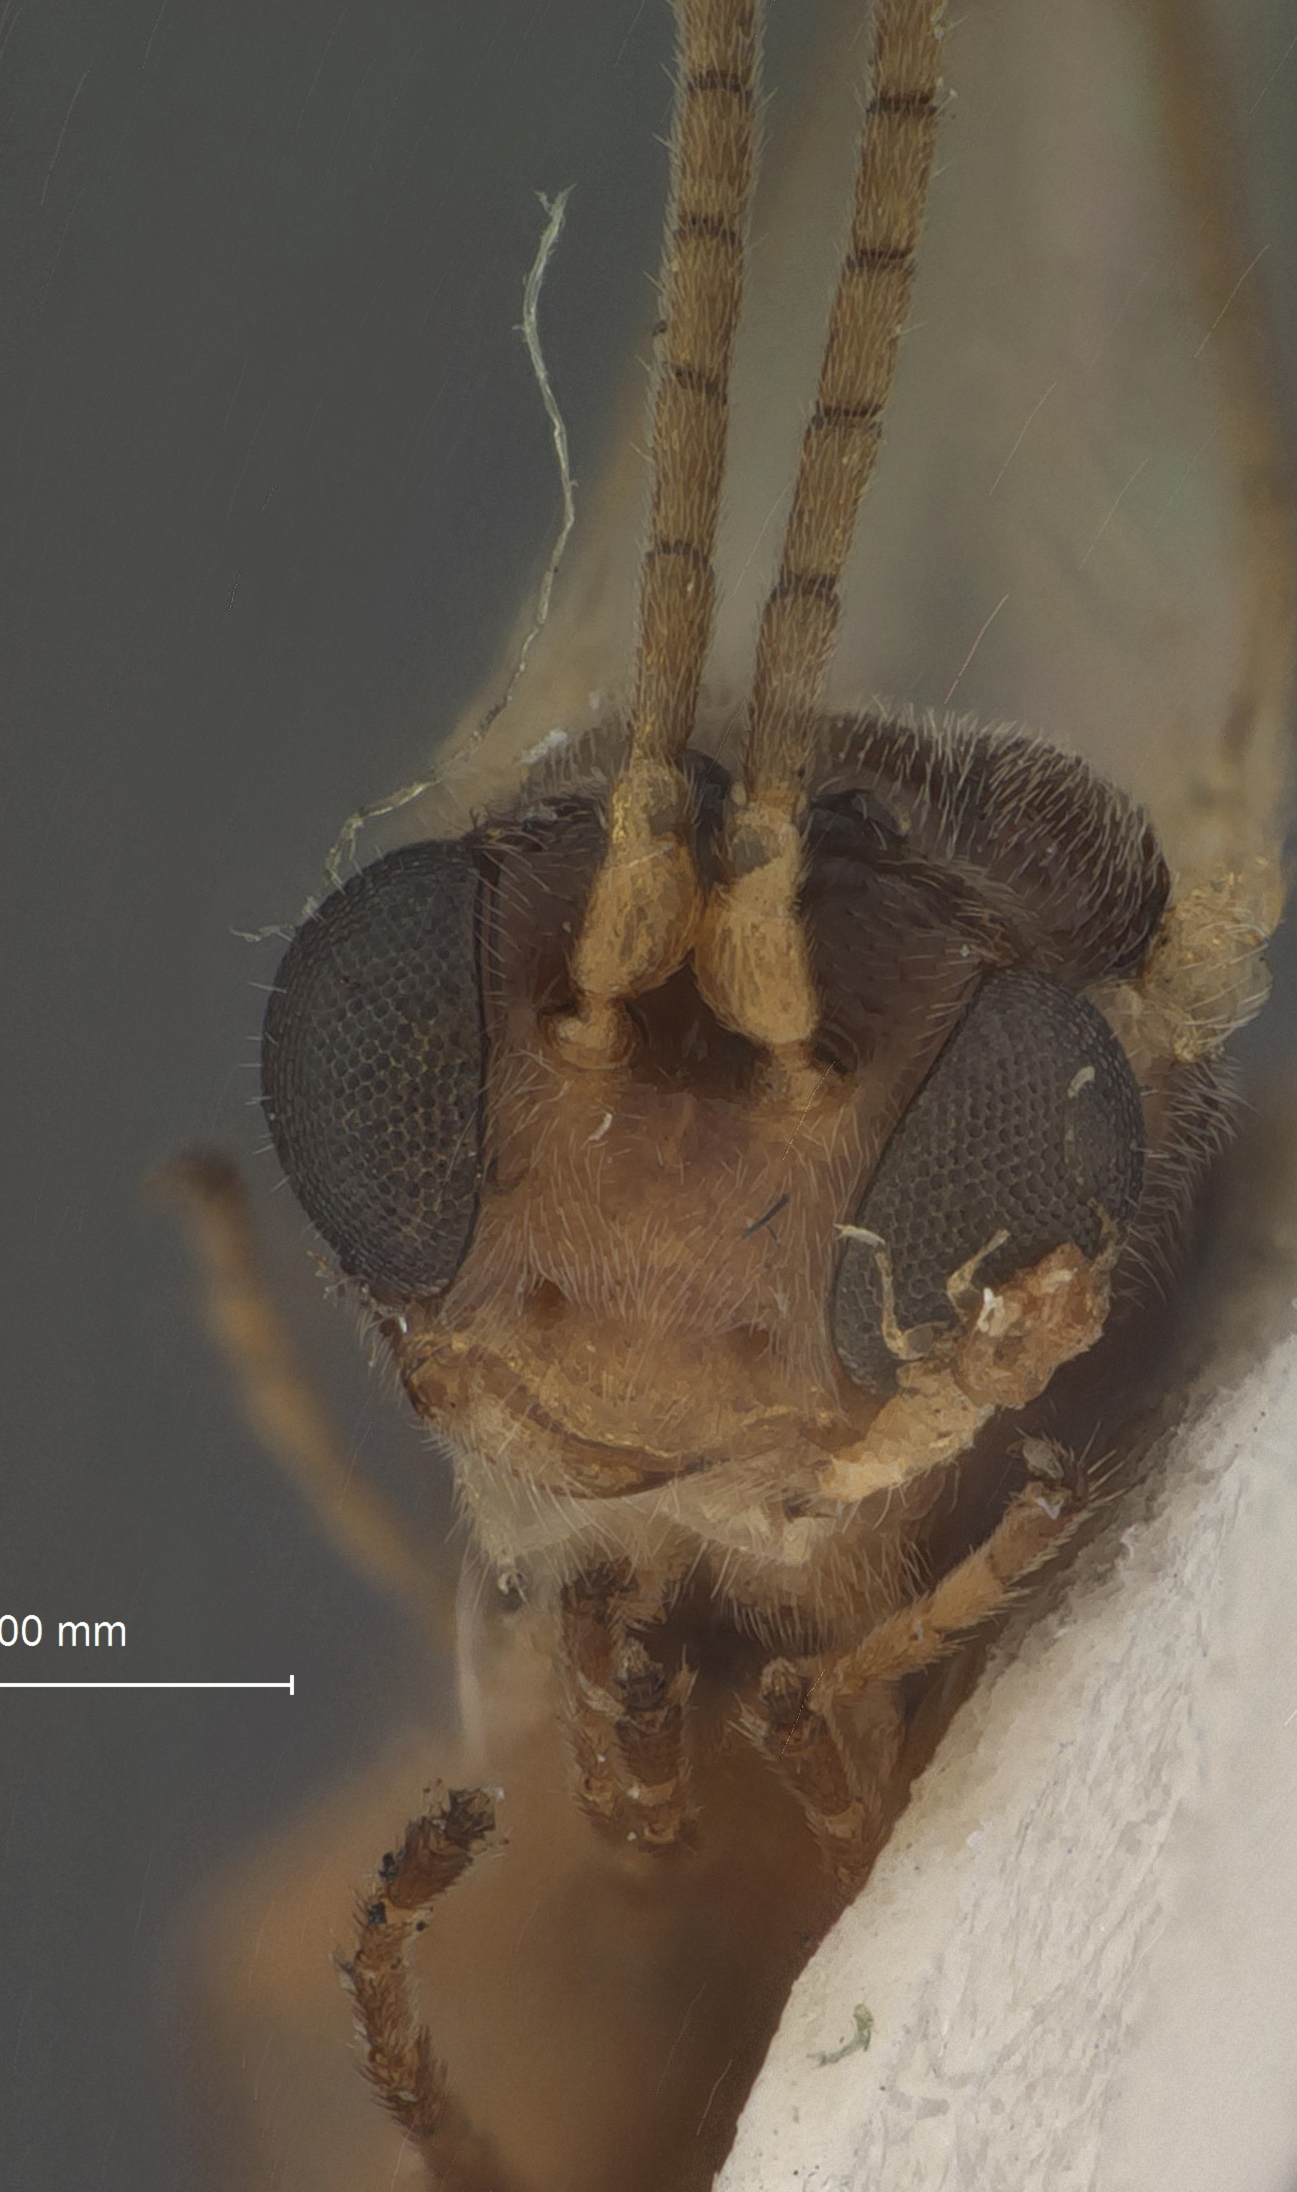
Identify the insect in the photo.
Meteorus hicoriae
